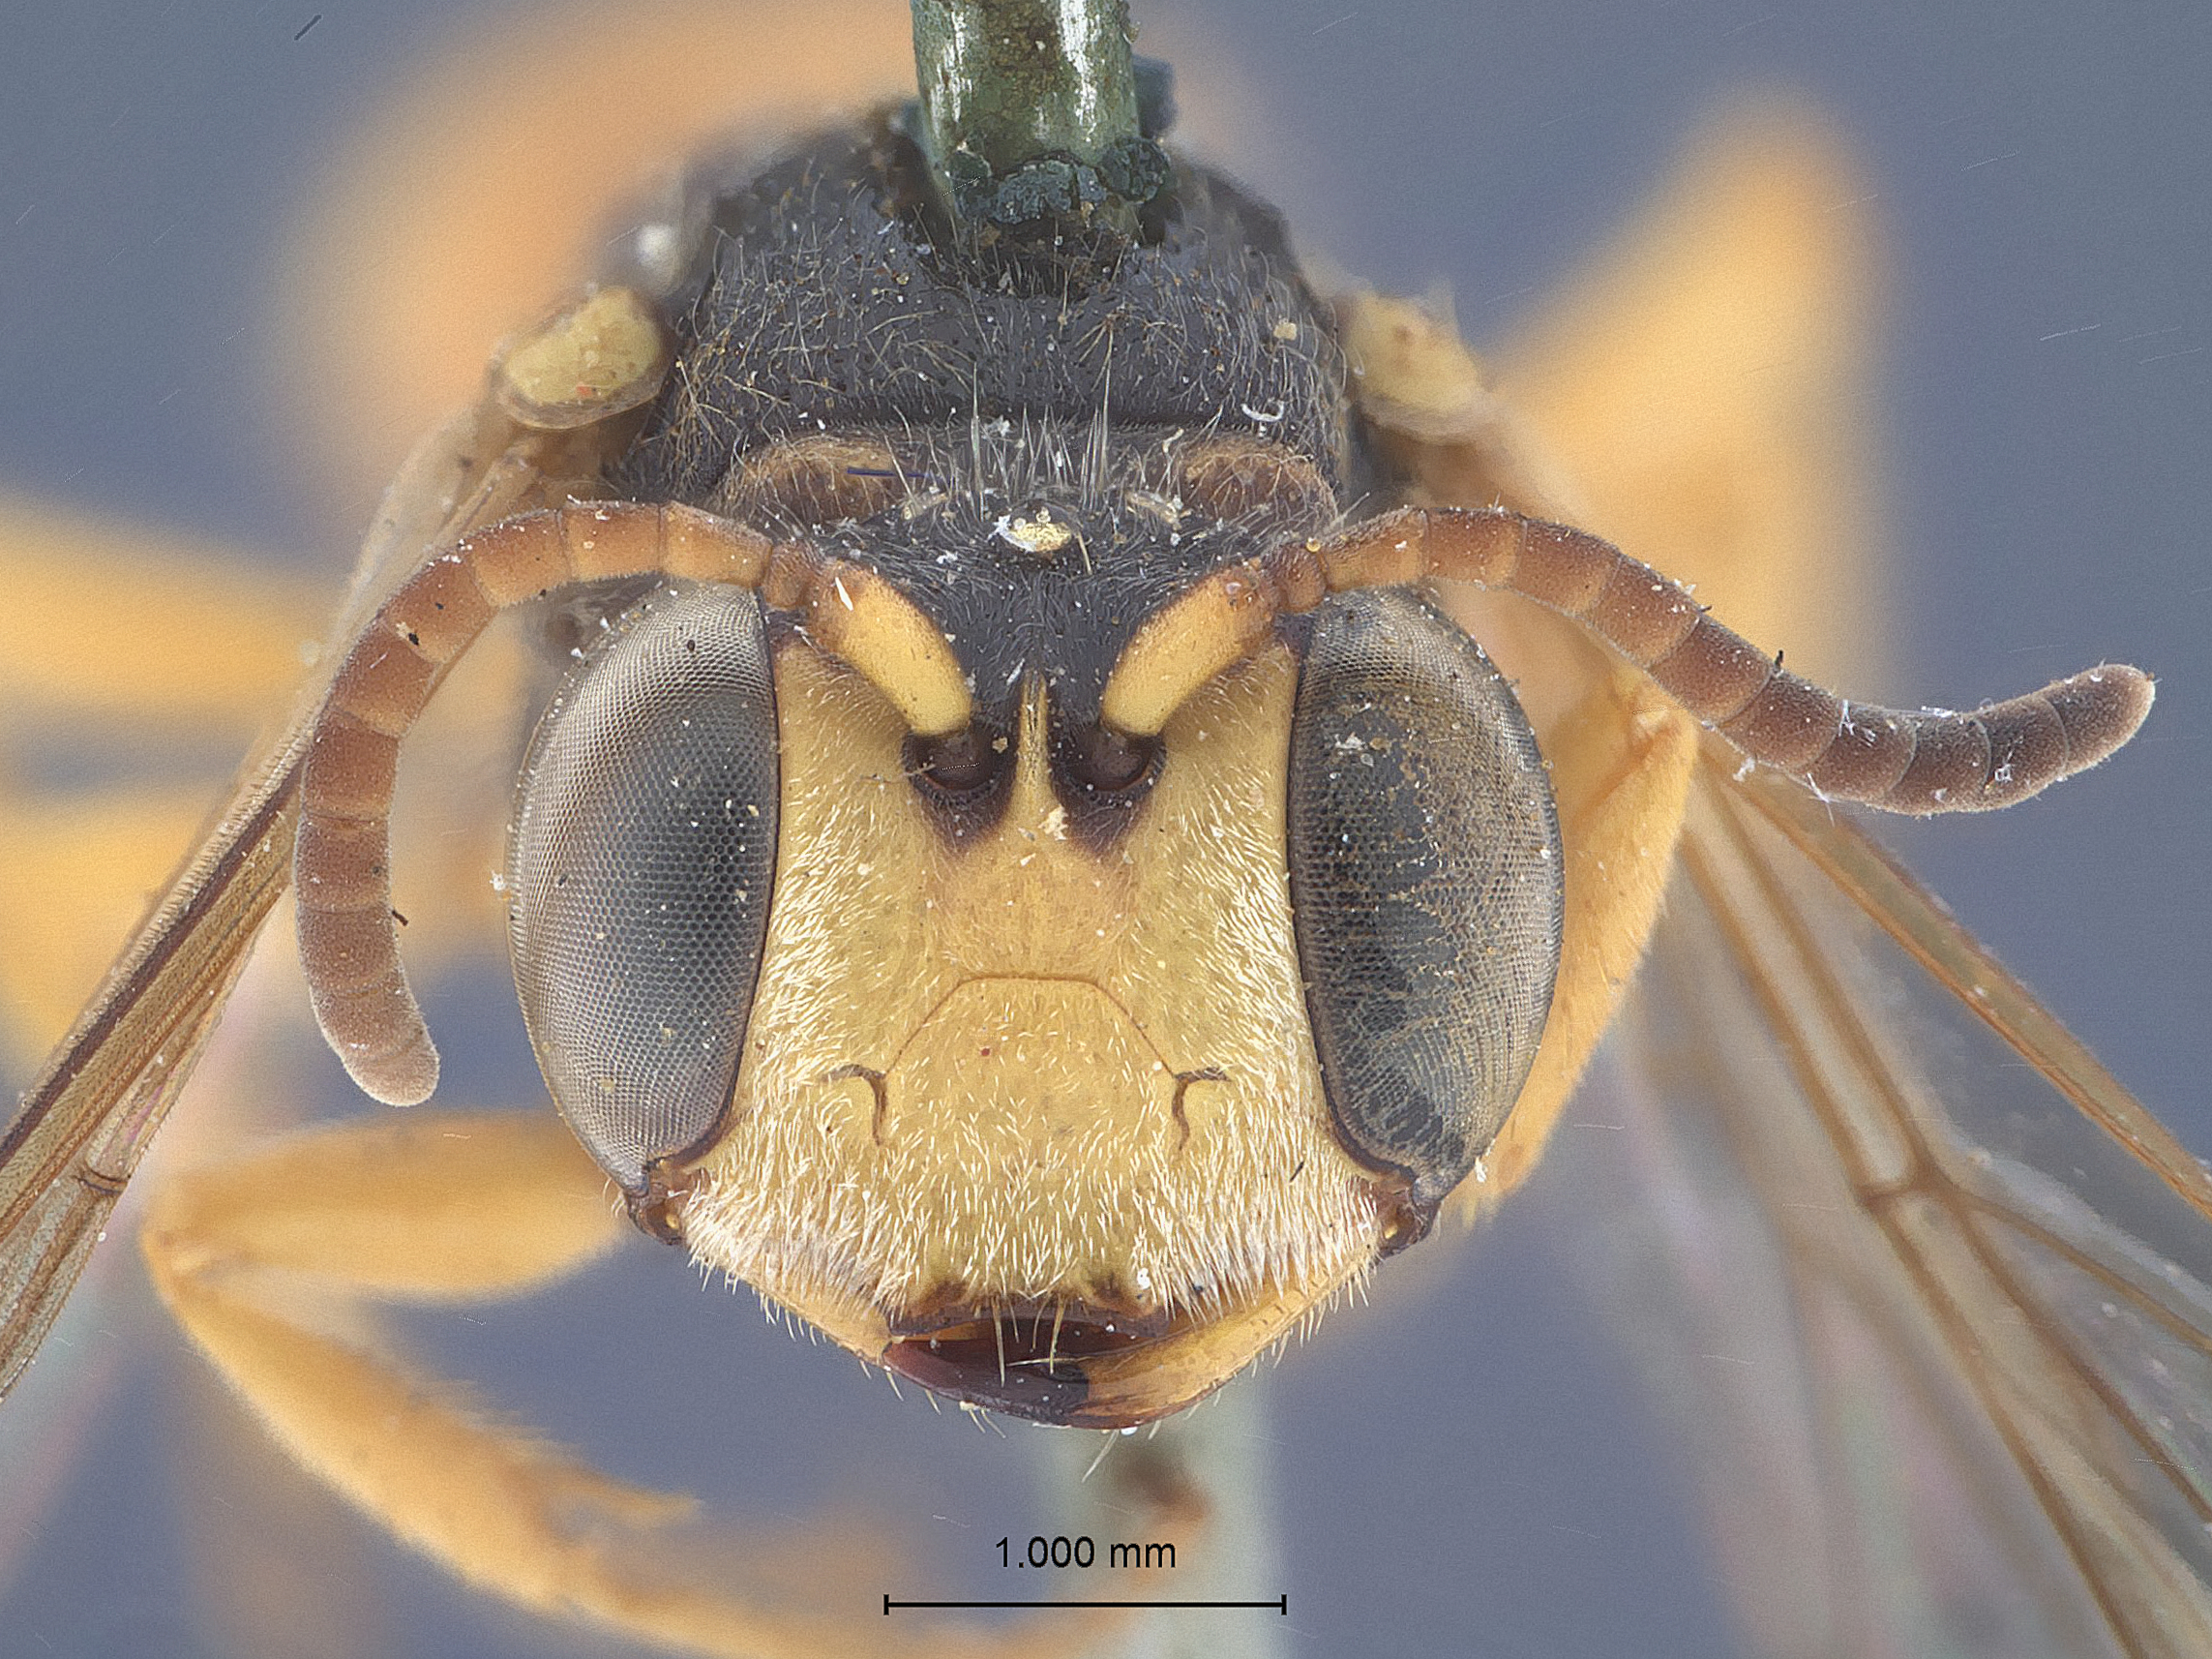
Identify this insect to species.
Cerceris pekingensis
